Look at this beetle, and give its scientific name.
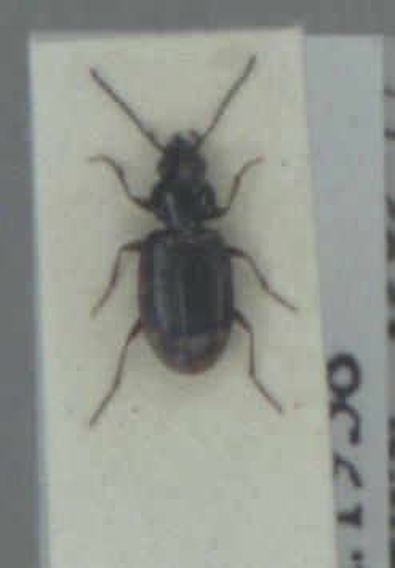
Bembidion lunulatum
